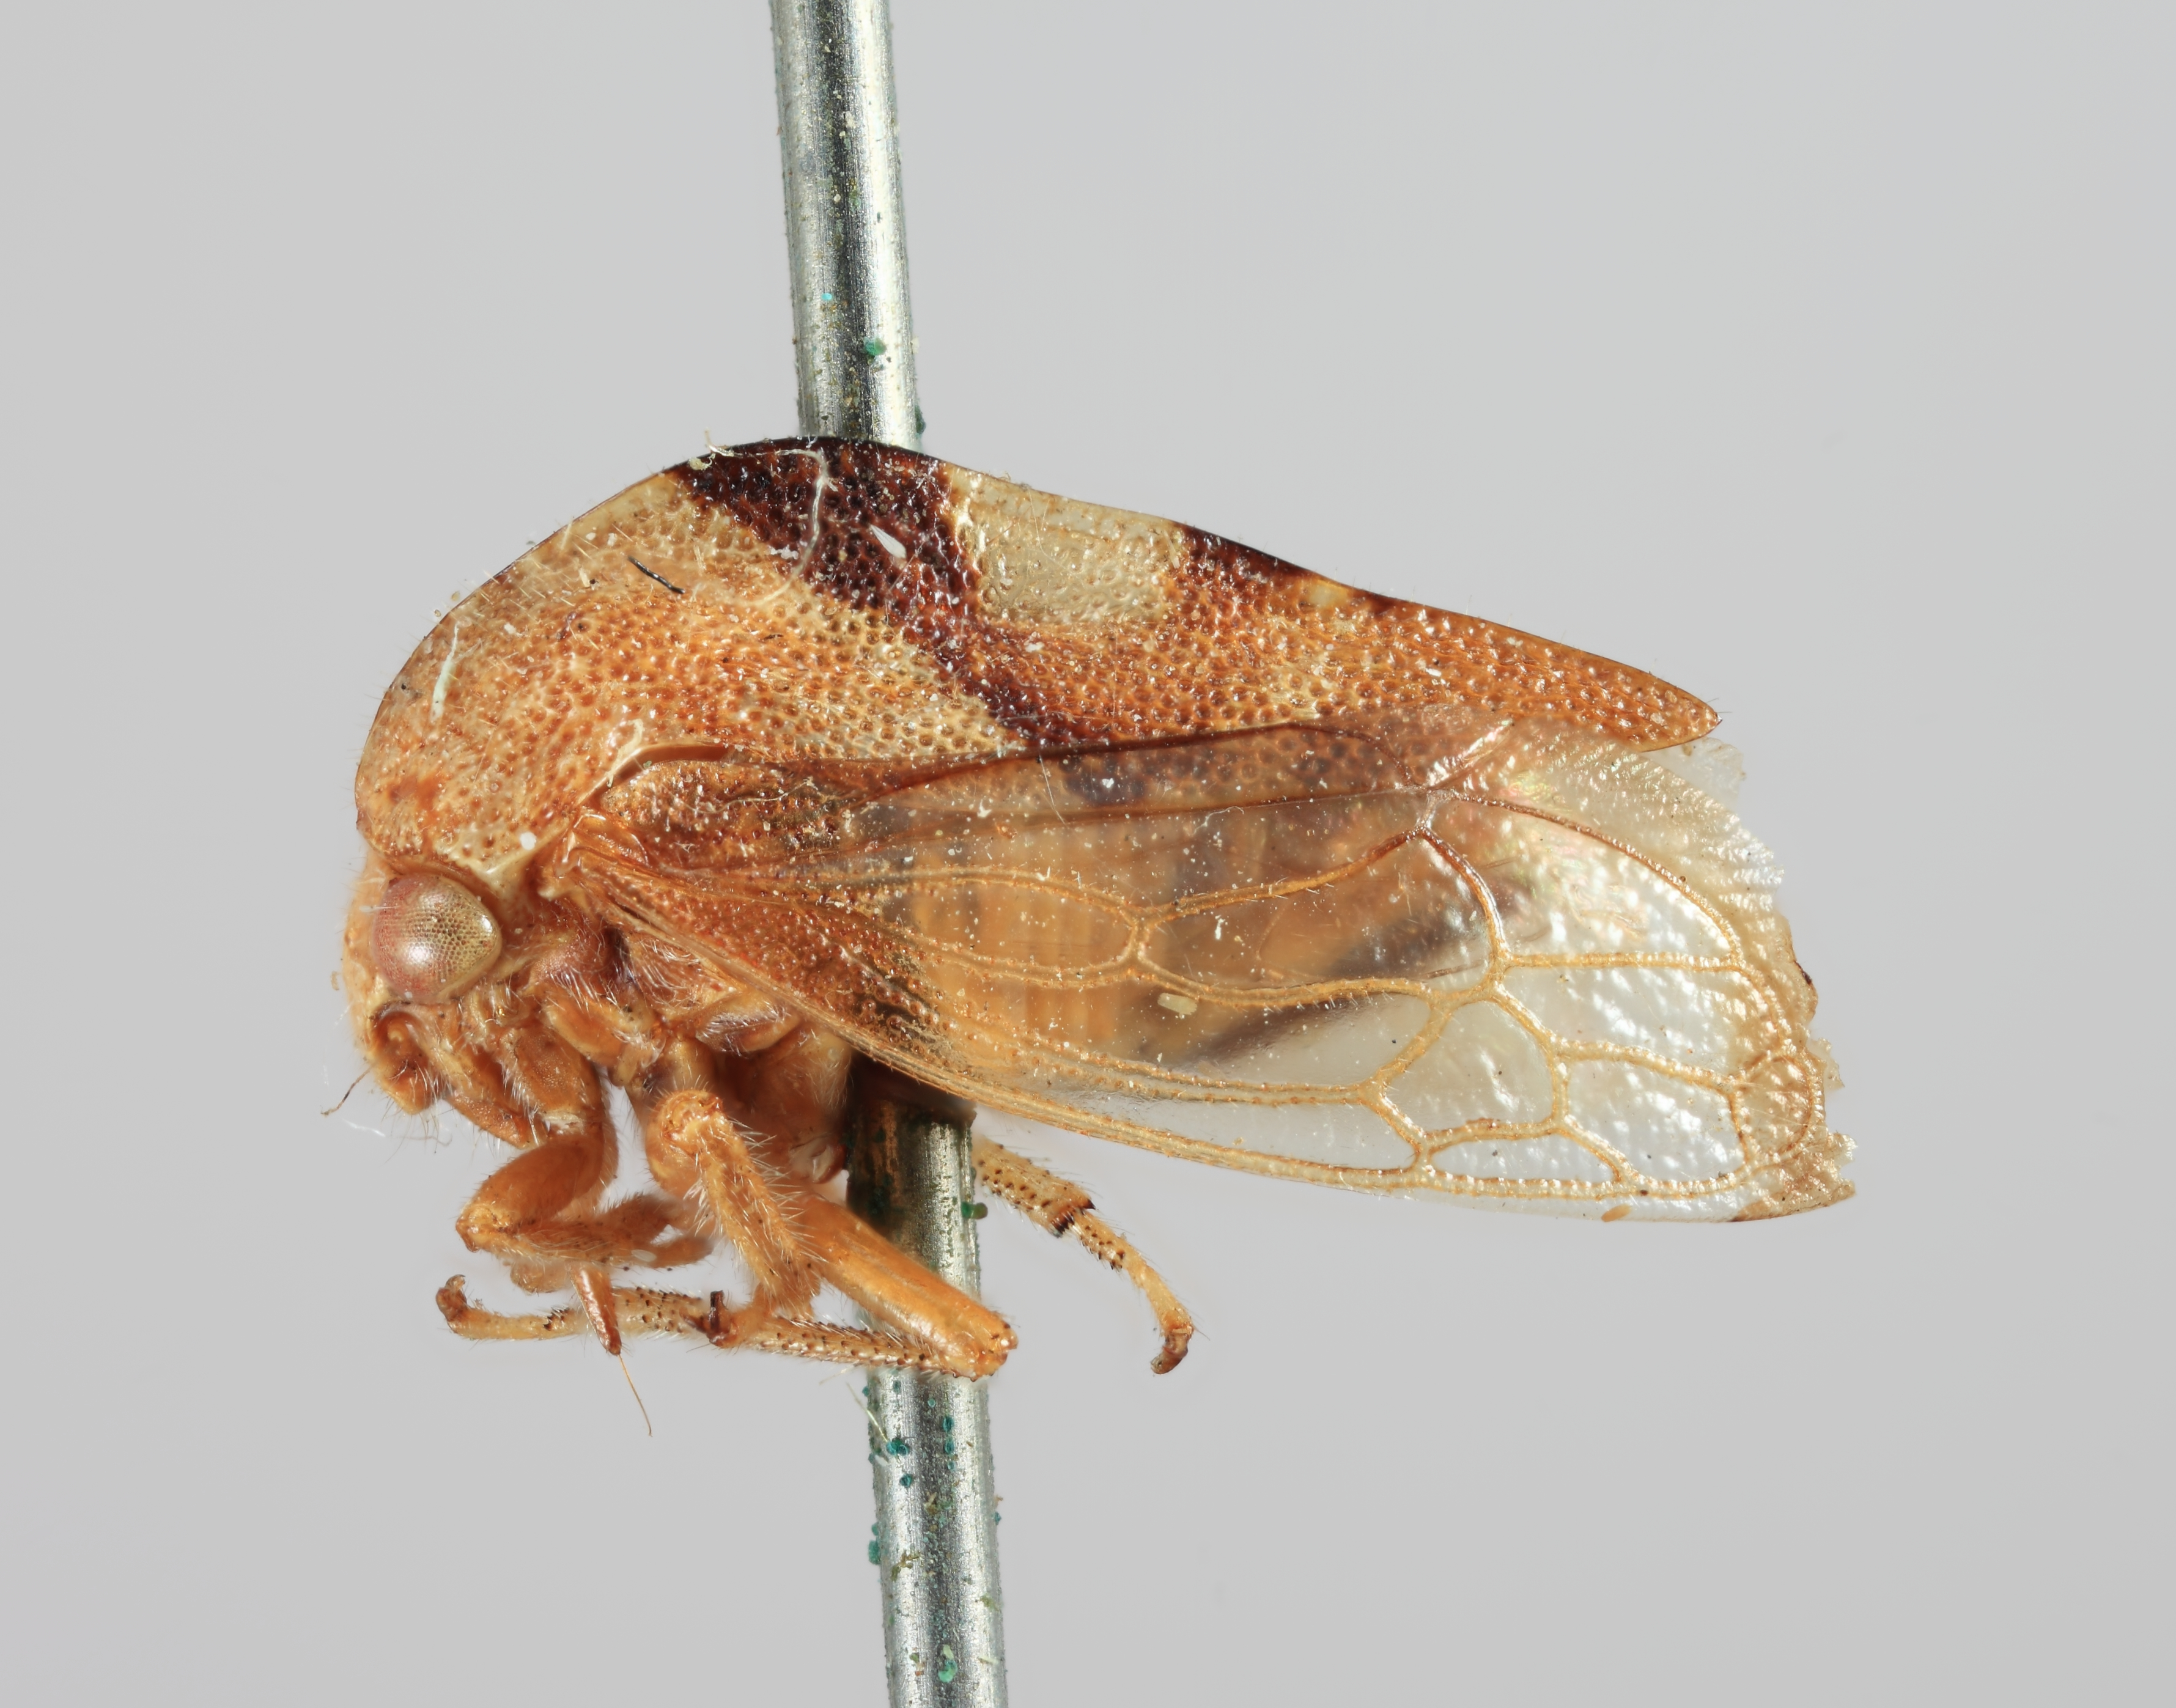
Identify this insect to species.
Membracis vau
